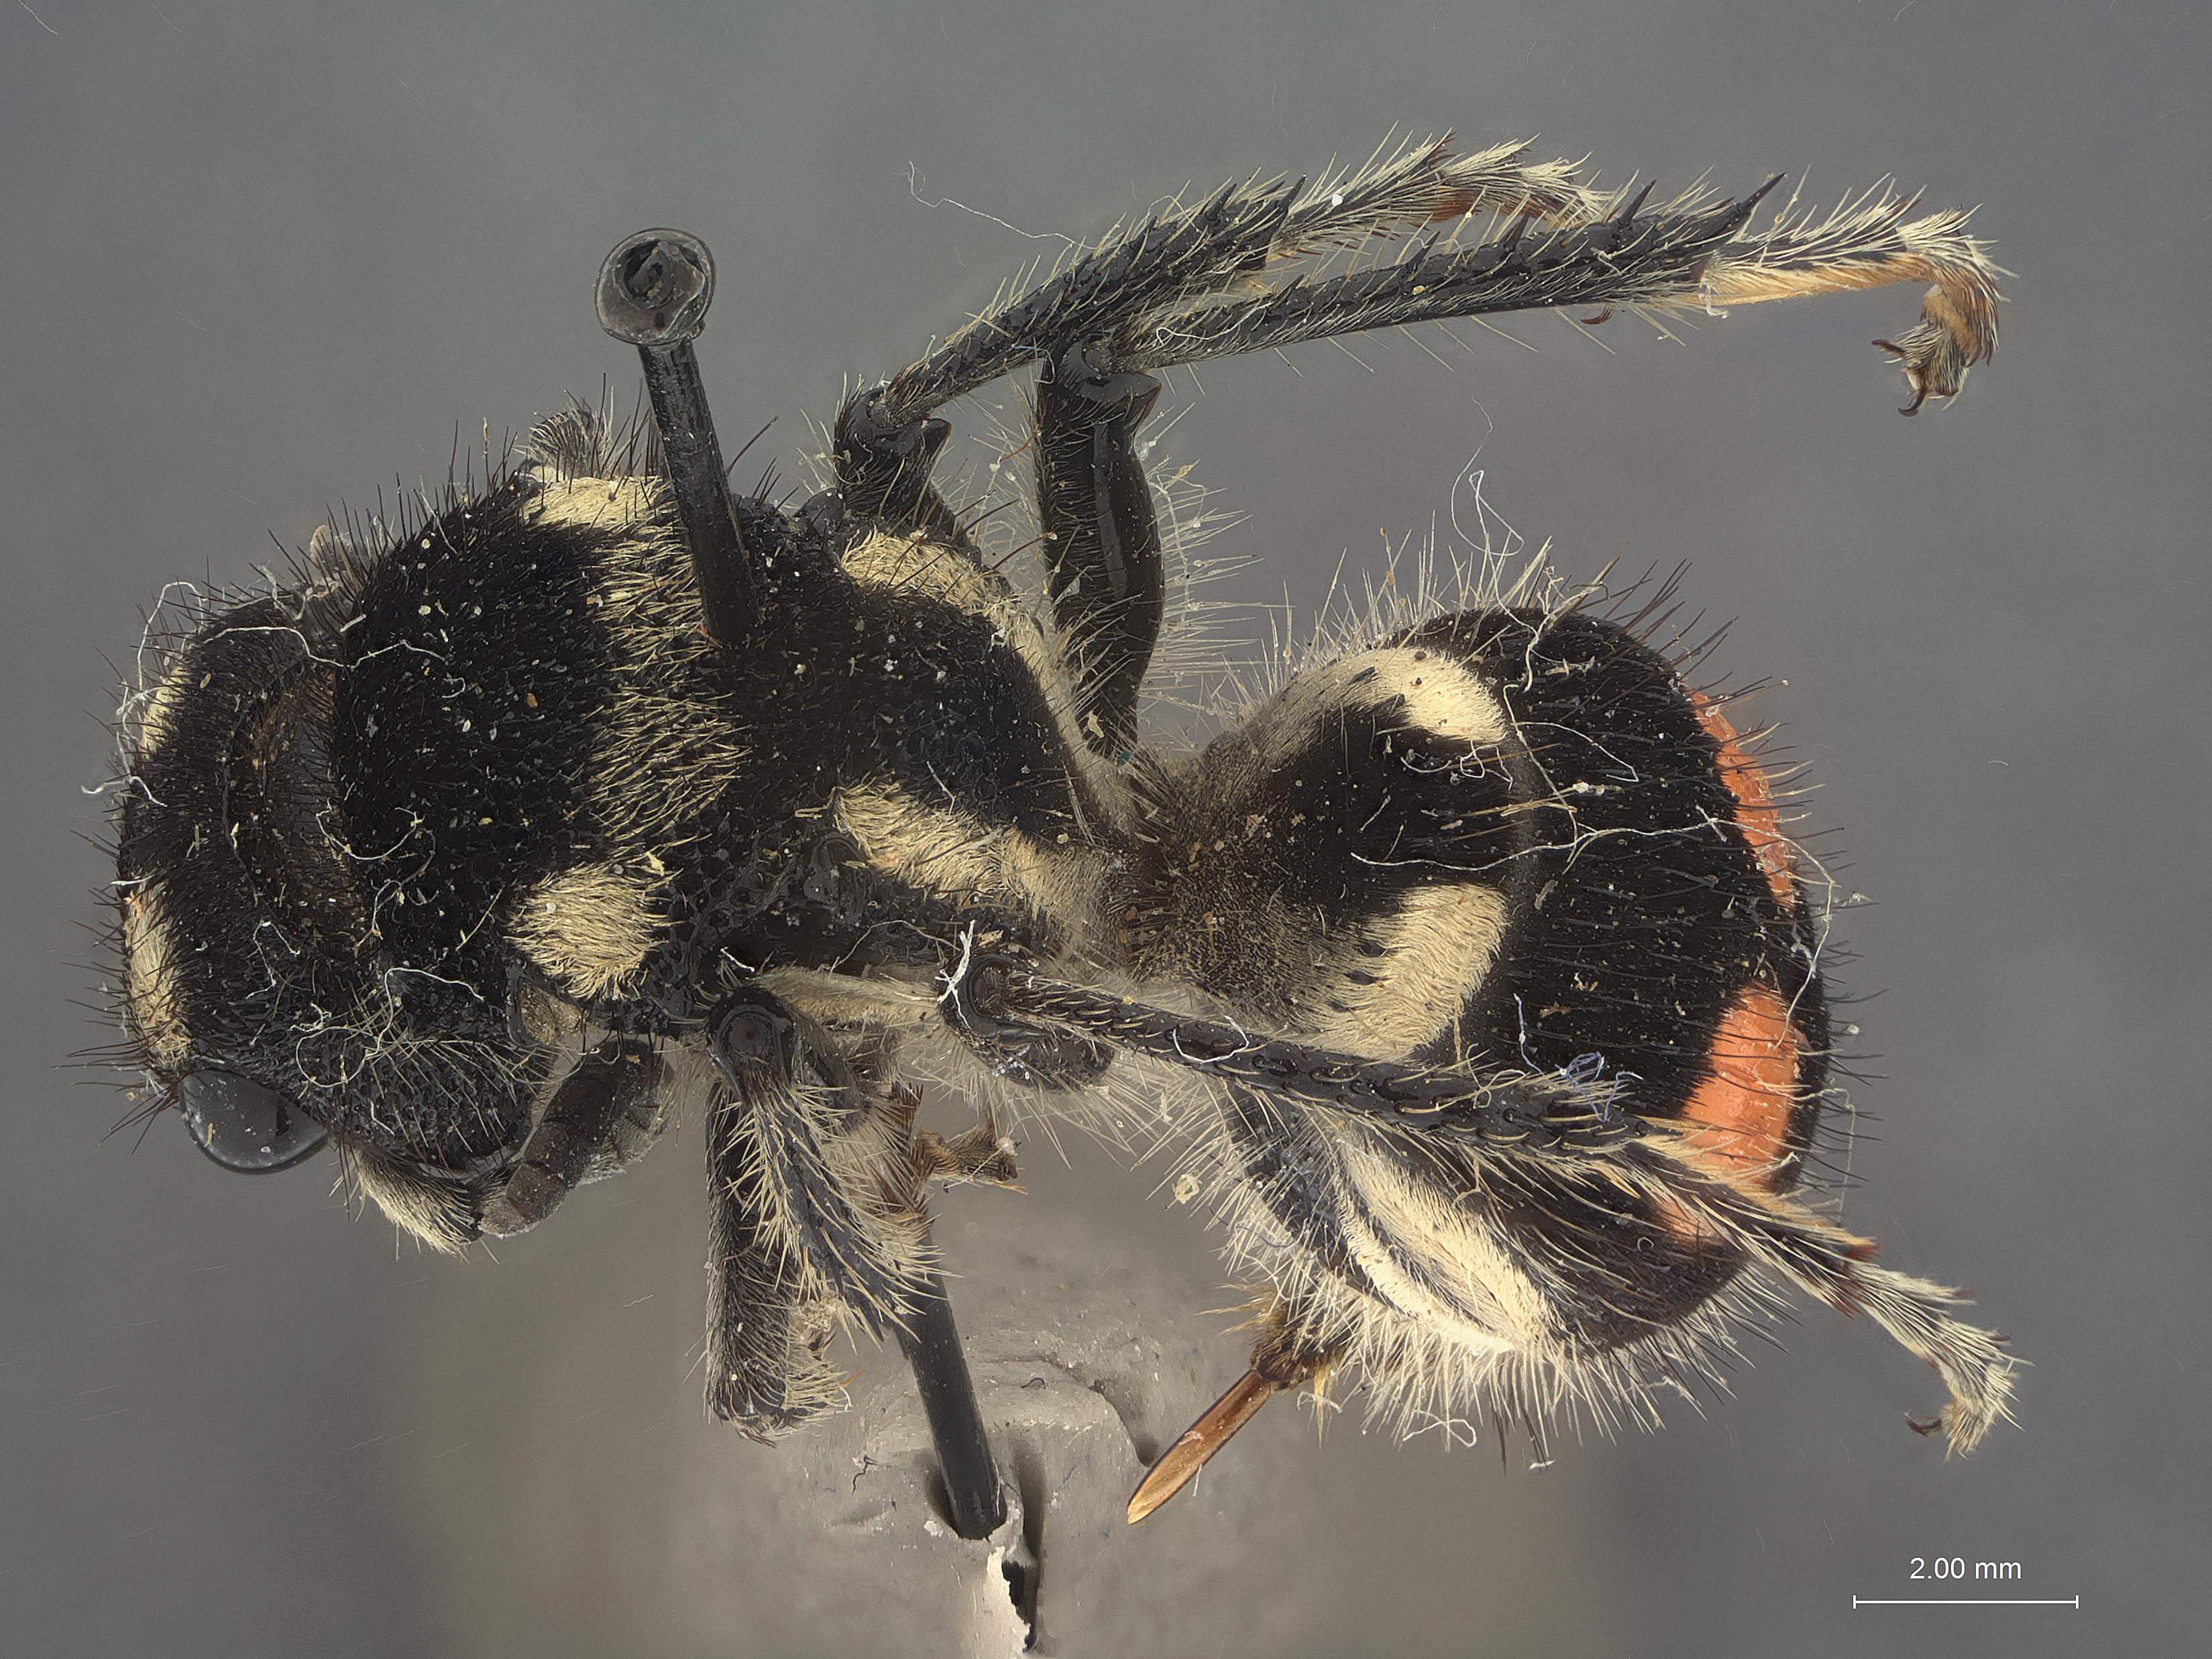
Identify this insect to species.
Hoplomutilla phorcys
